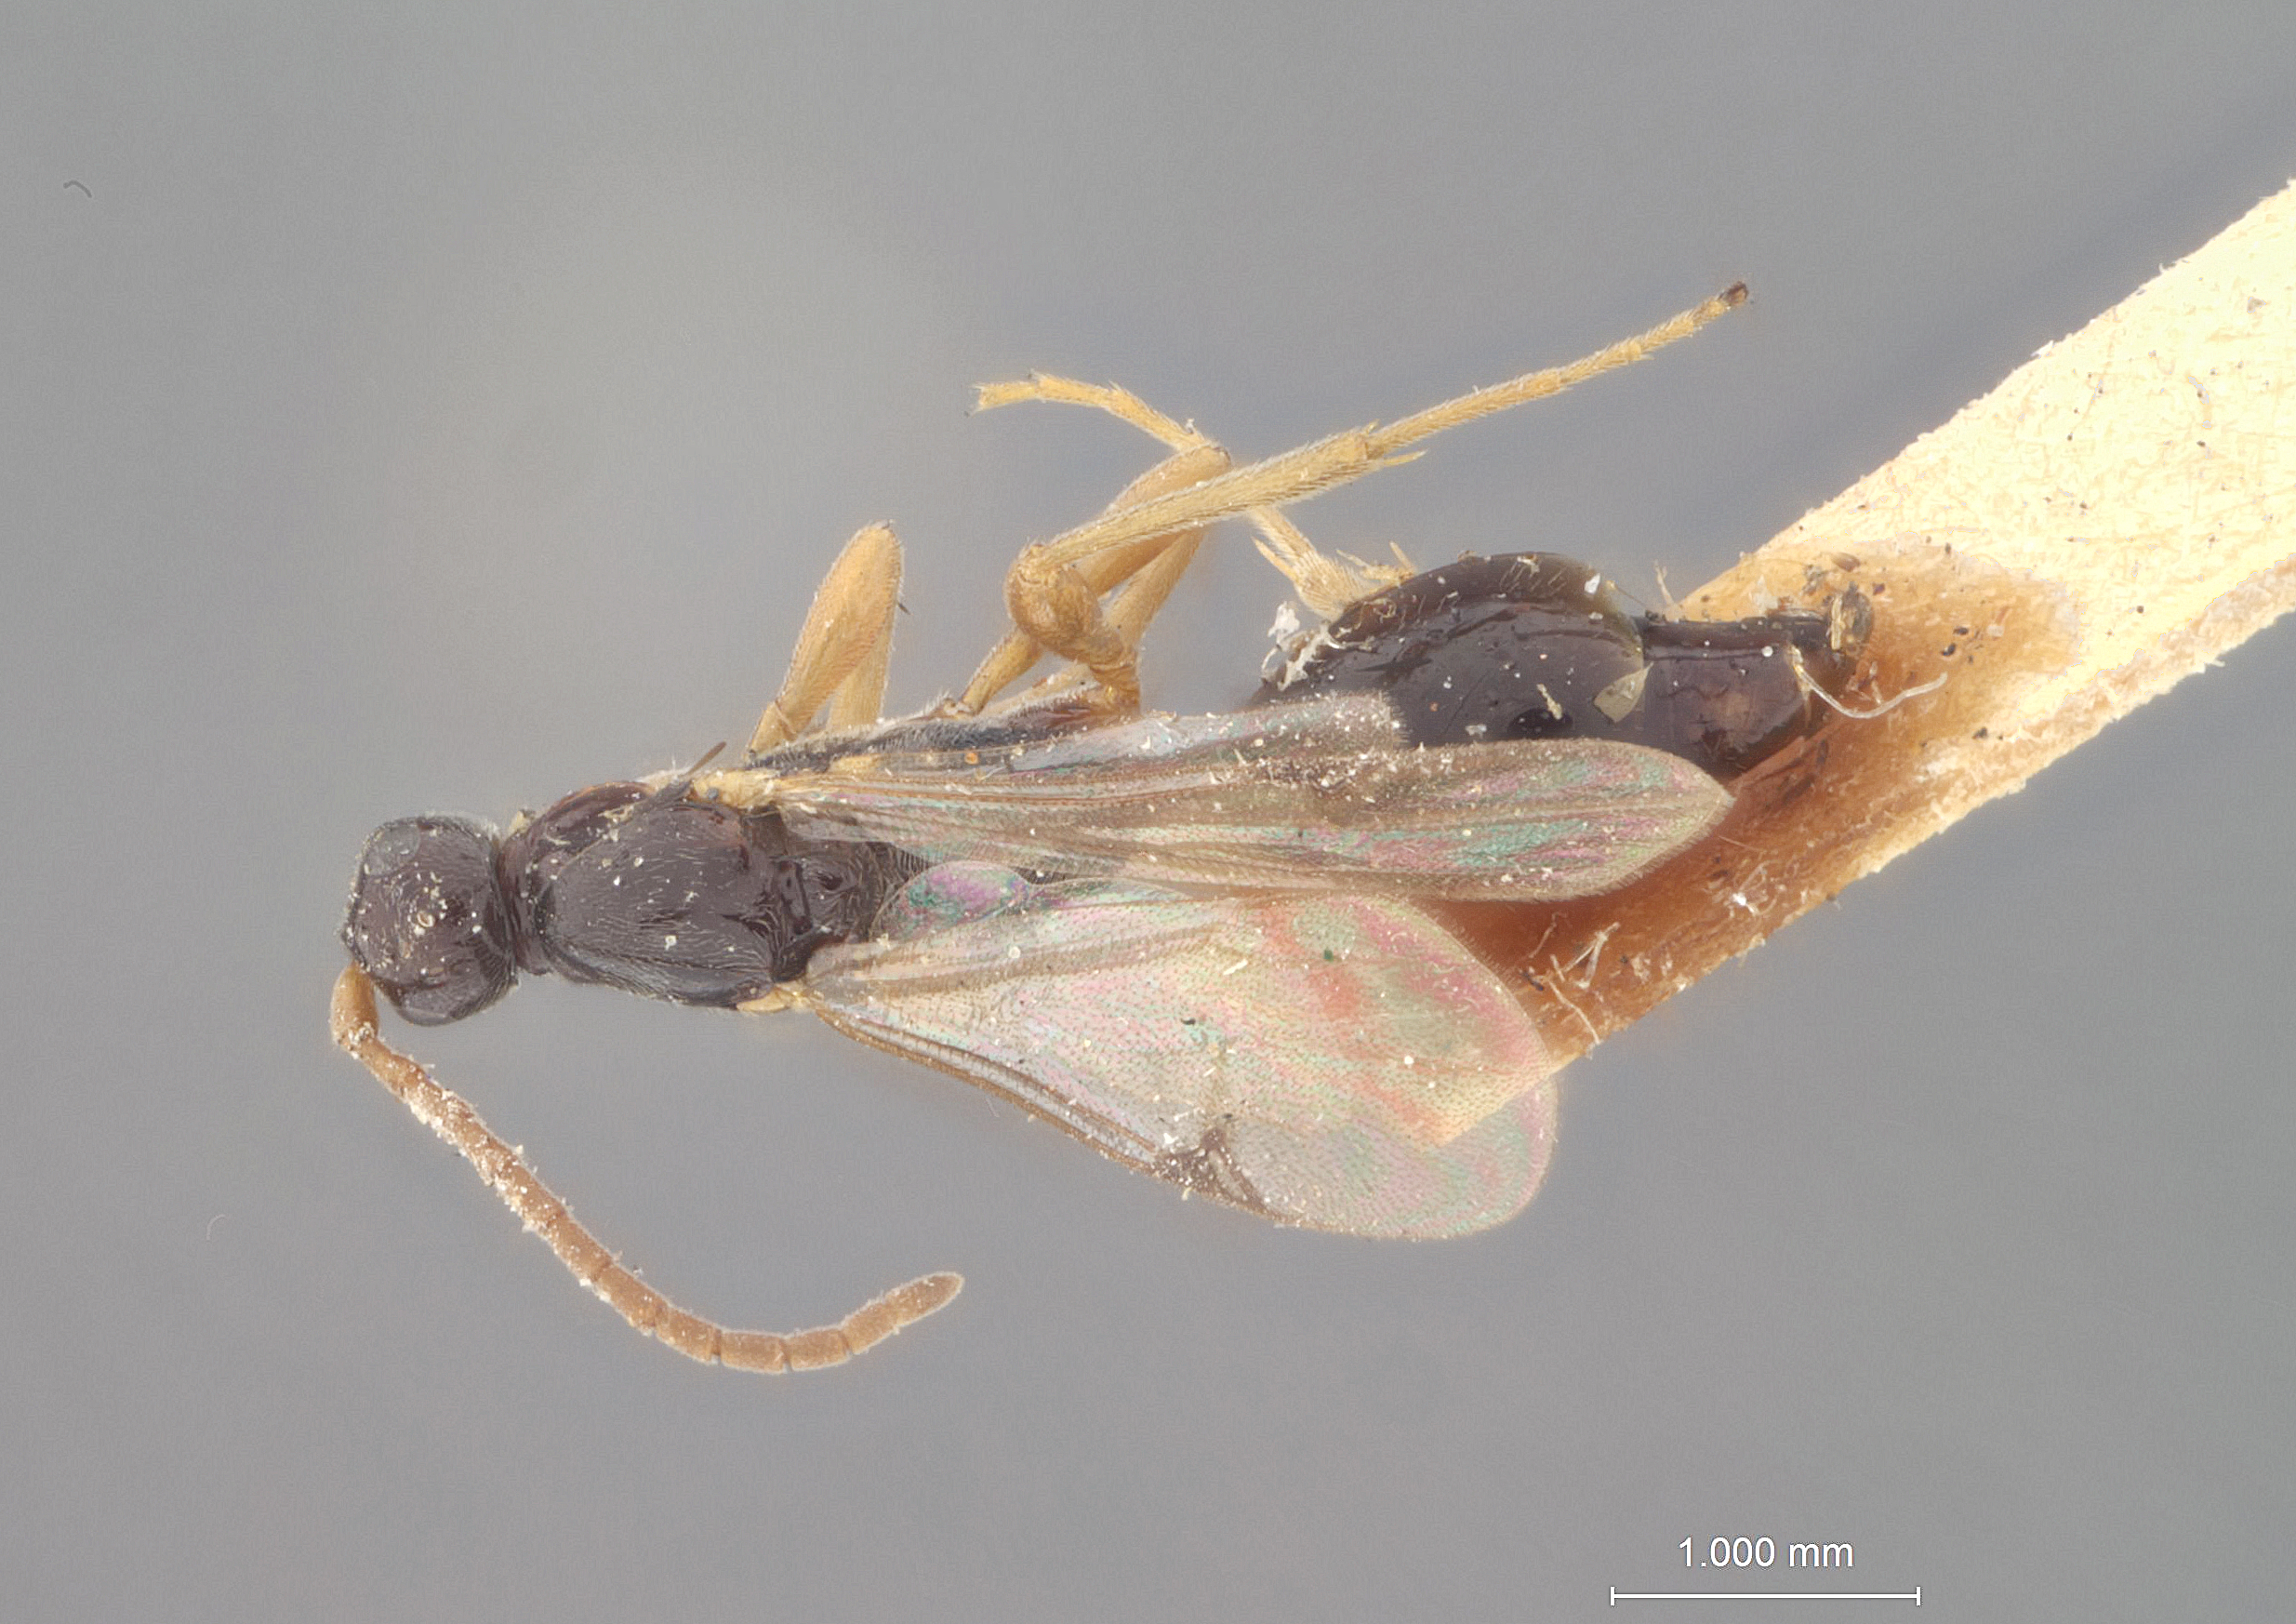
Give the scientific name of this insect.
Proctotrypes medius
